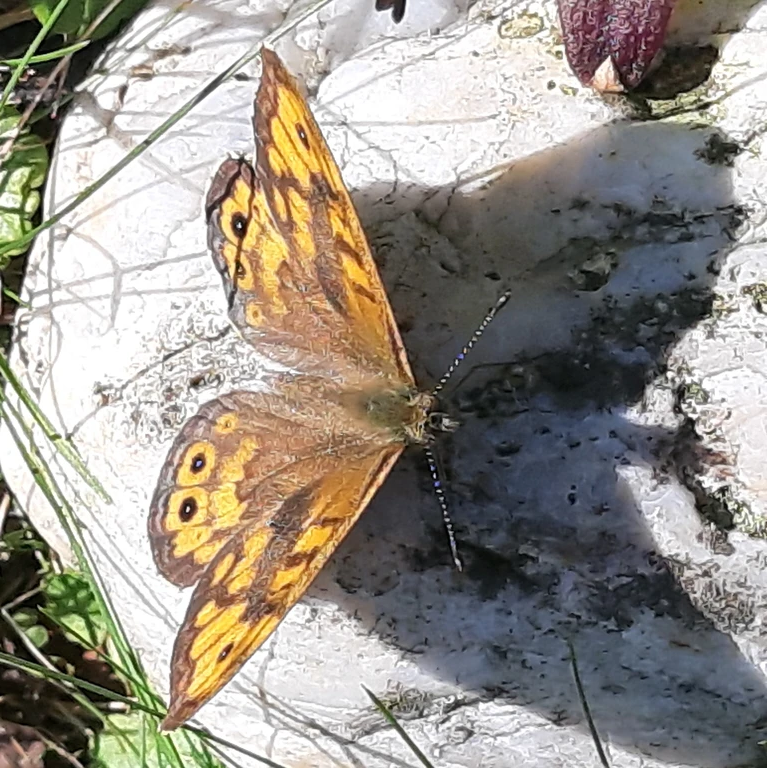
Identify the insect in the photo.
Lasiommata megera (also Pararge megera)
